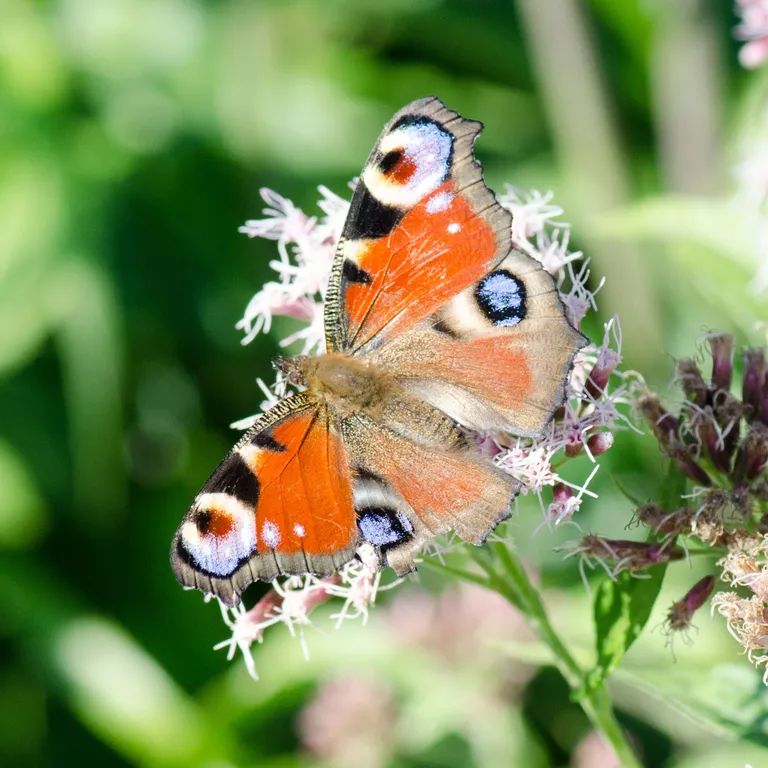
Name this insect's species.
Aglais io
